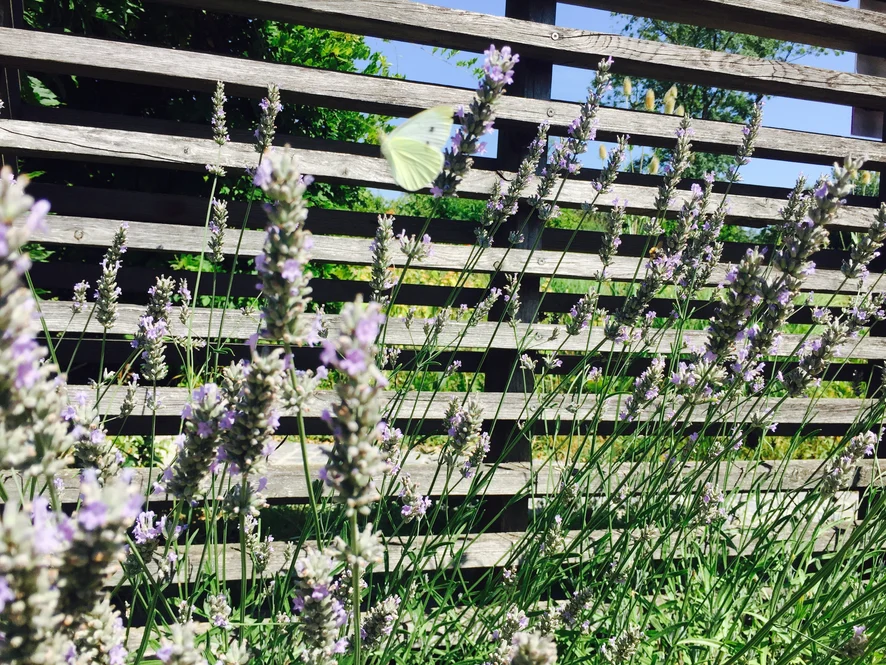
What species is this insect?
Pieris rapae
